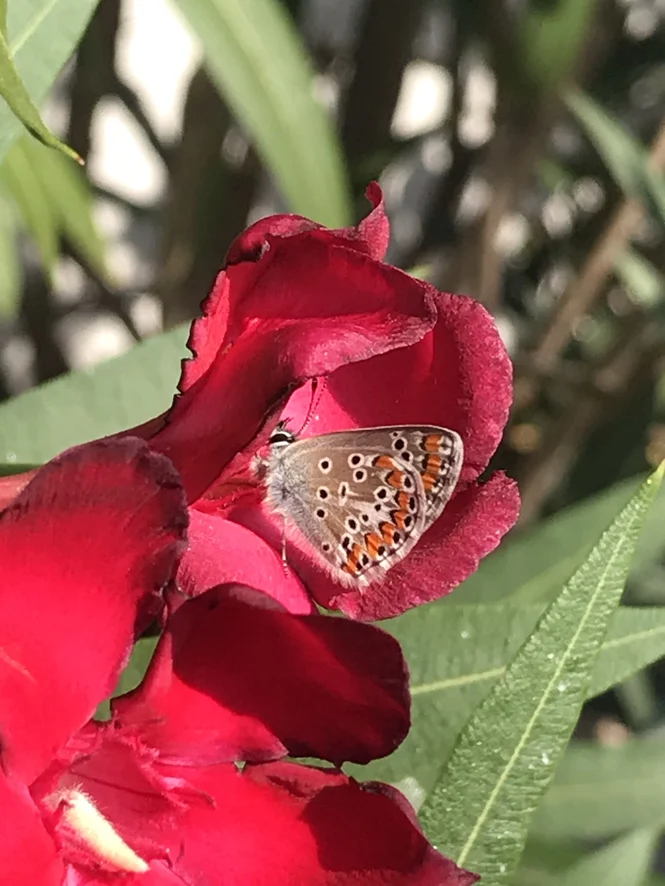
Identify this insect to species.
Aricia agestis/artaxerxes
